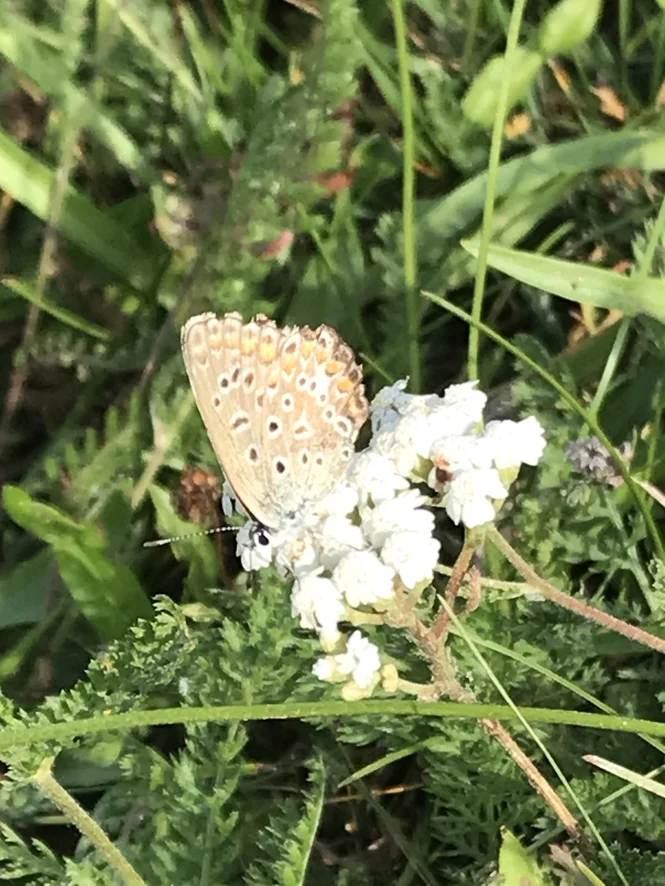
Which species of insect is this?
Polyommatus icarus
